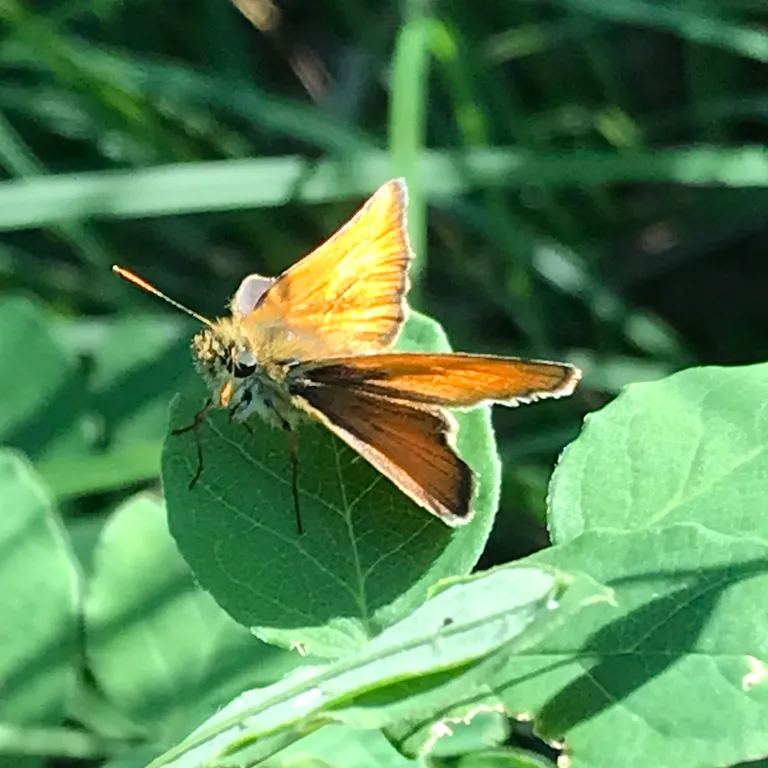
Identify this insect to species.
Thymelicus sylvestris
